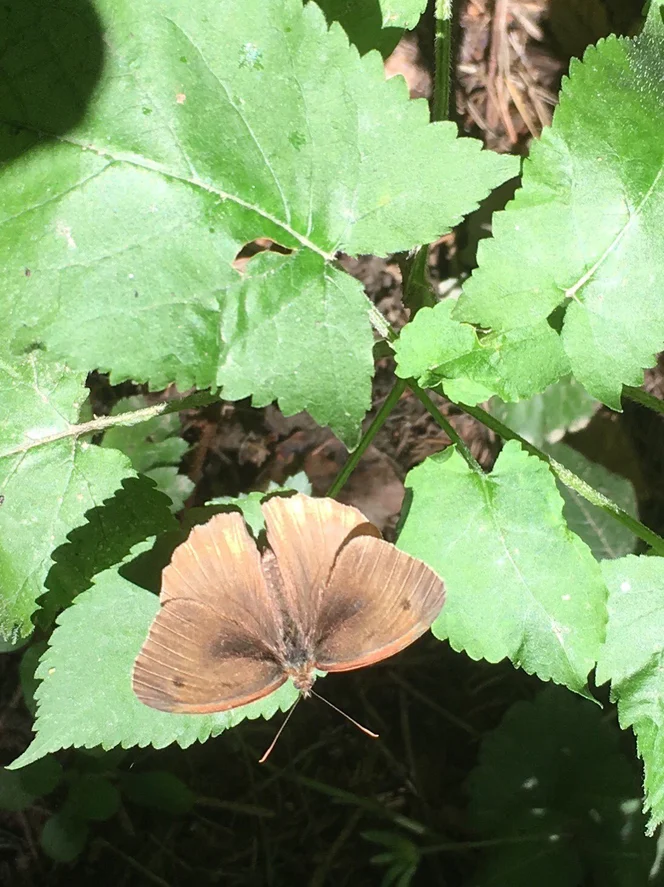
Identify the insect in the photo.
Maniola jurtina
